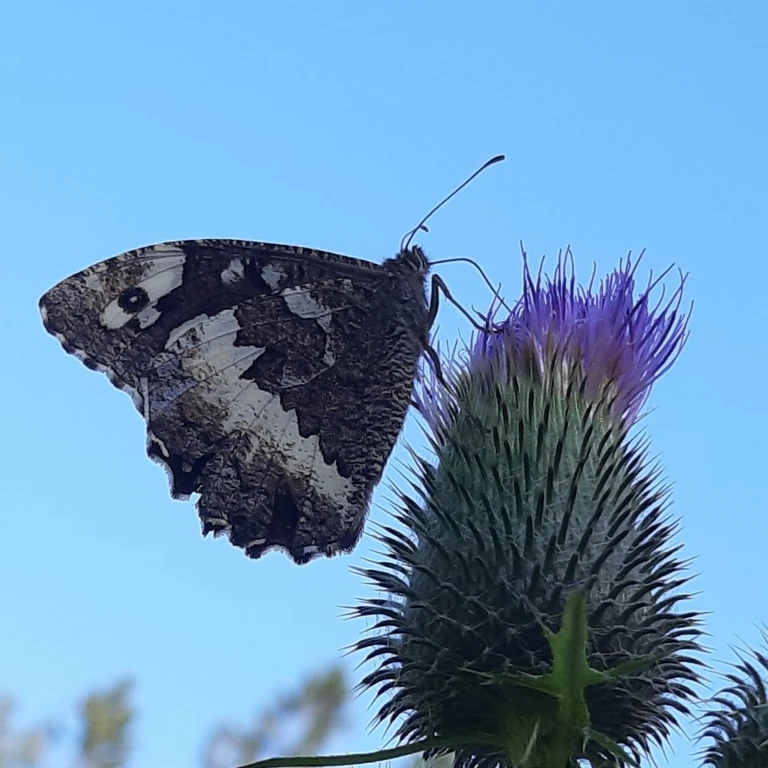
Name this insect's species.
Brintesia circe
